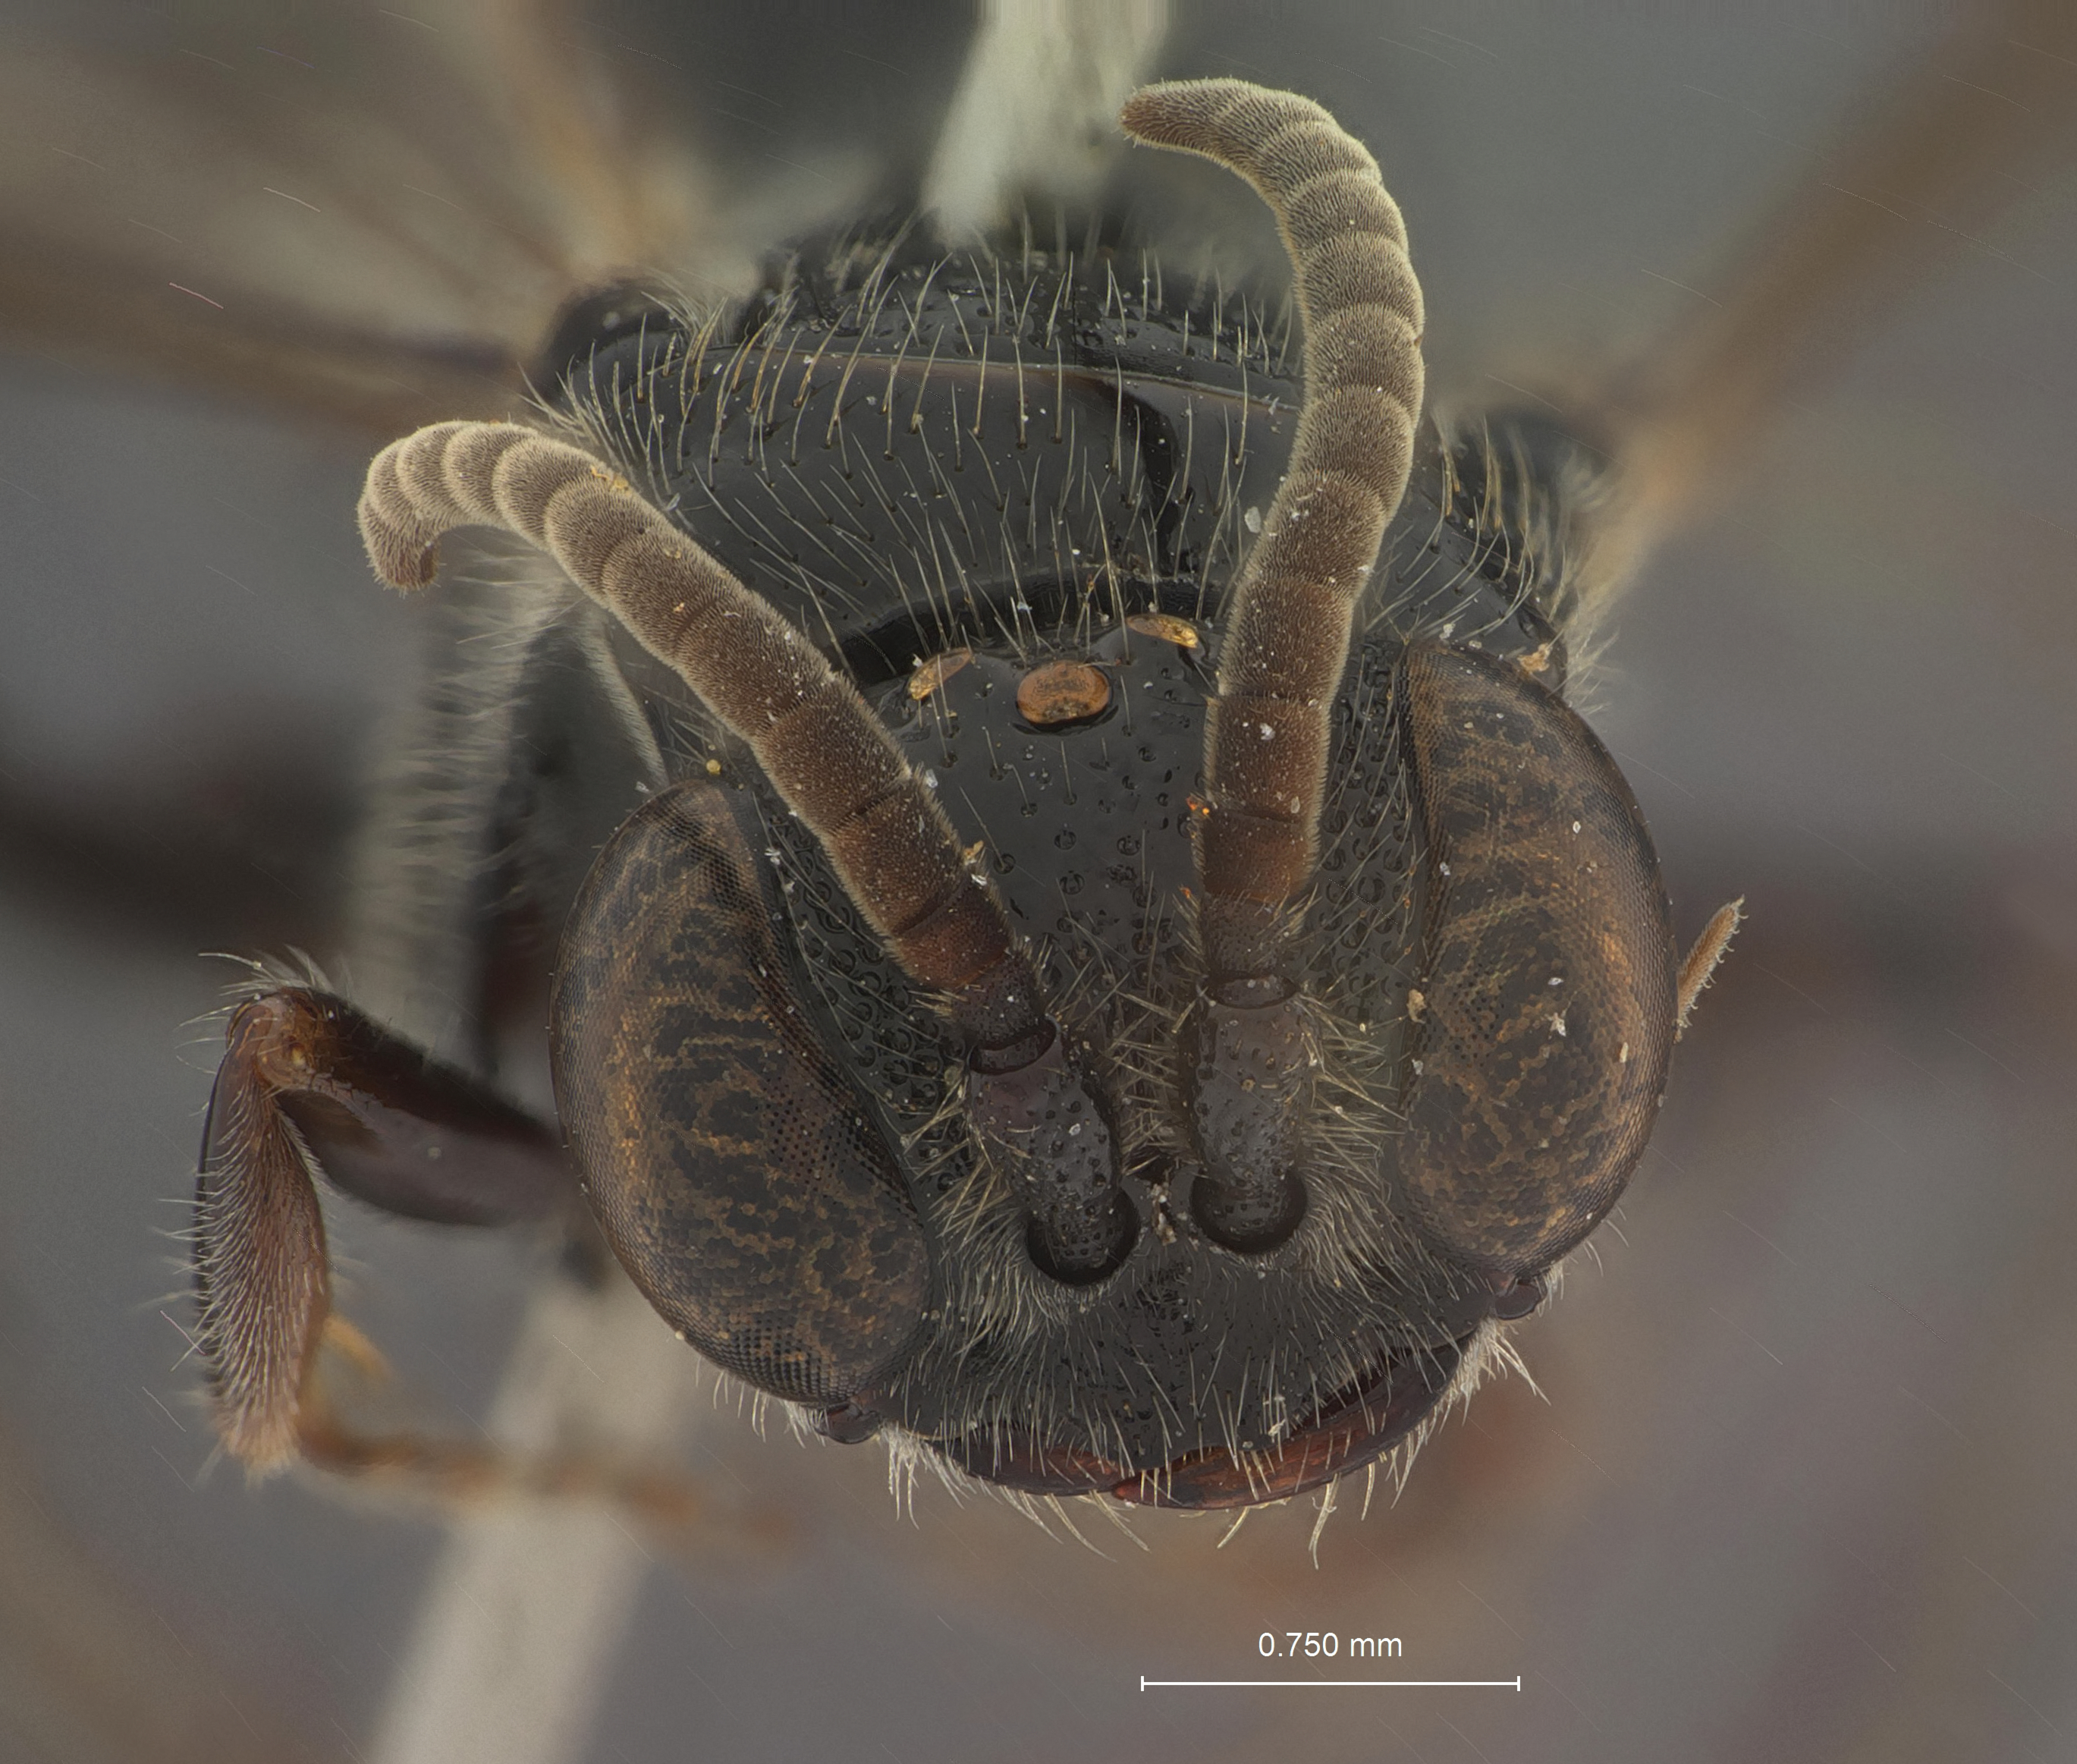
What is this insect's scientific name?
Tiphia puliensis
